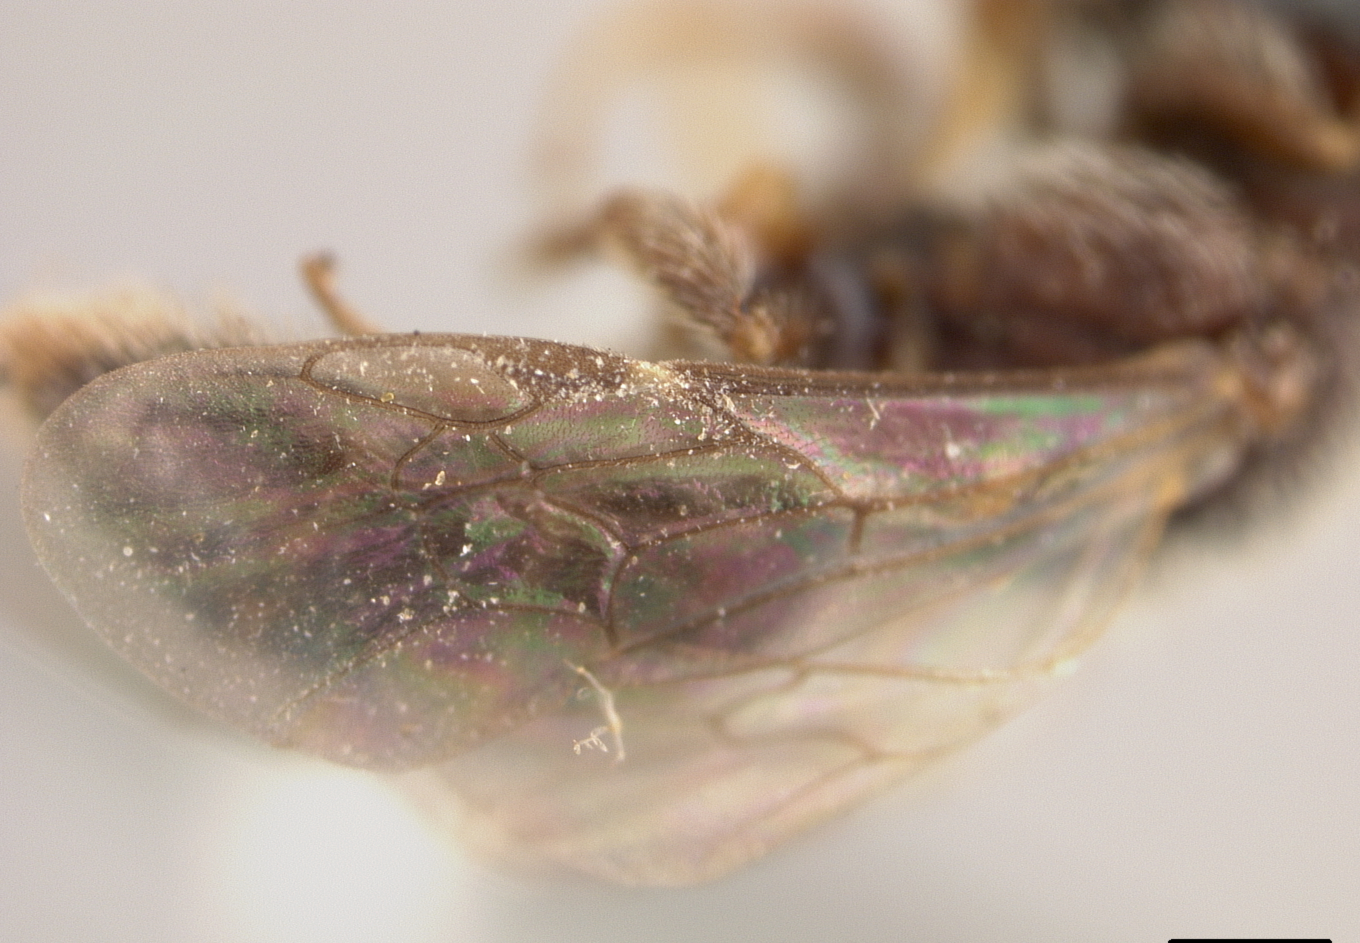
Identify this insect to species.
Greeleyella potentillae
